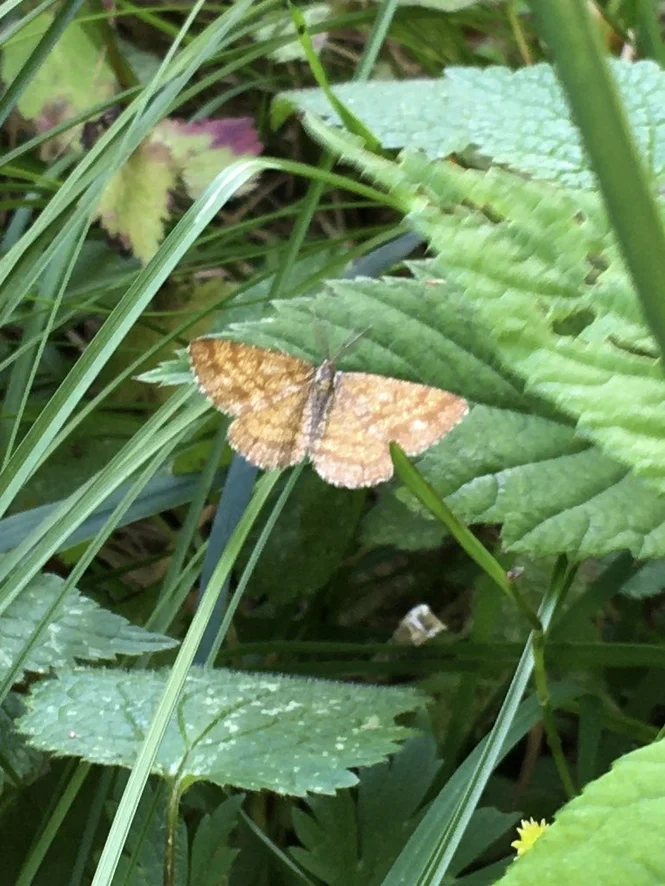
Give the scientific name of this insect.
Ematurga atomaria
